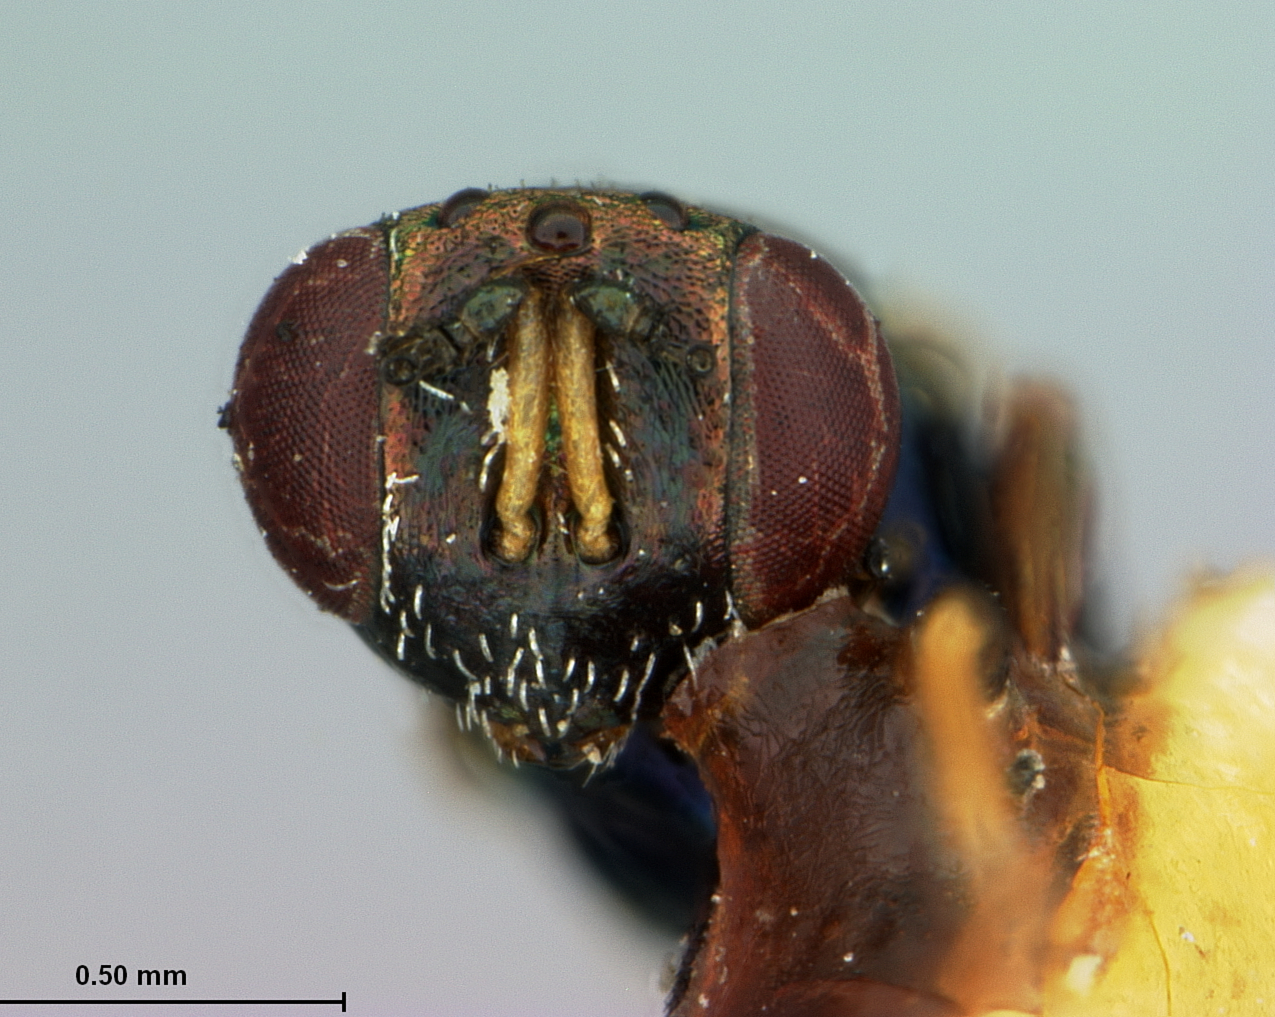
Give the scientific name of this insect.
Callimome aenea
